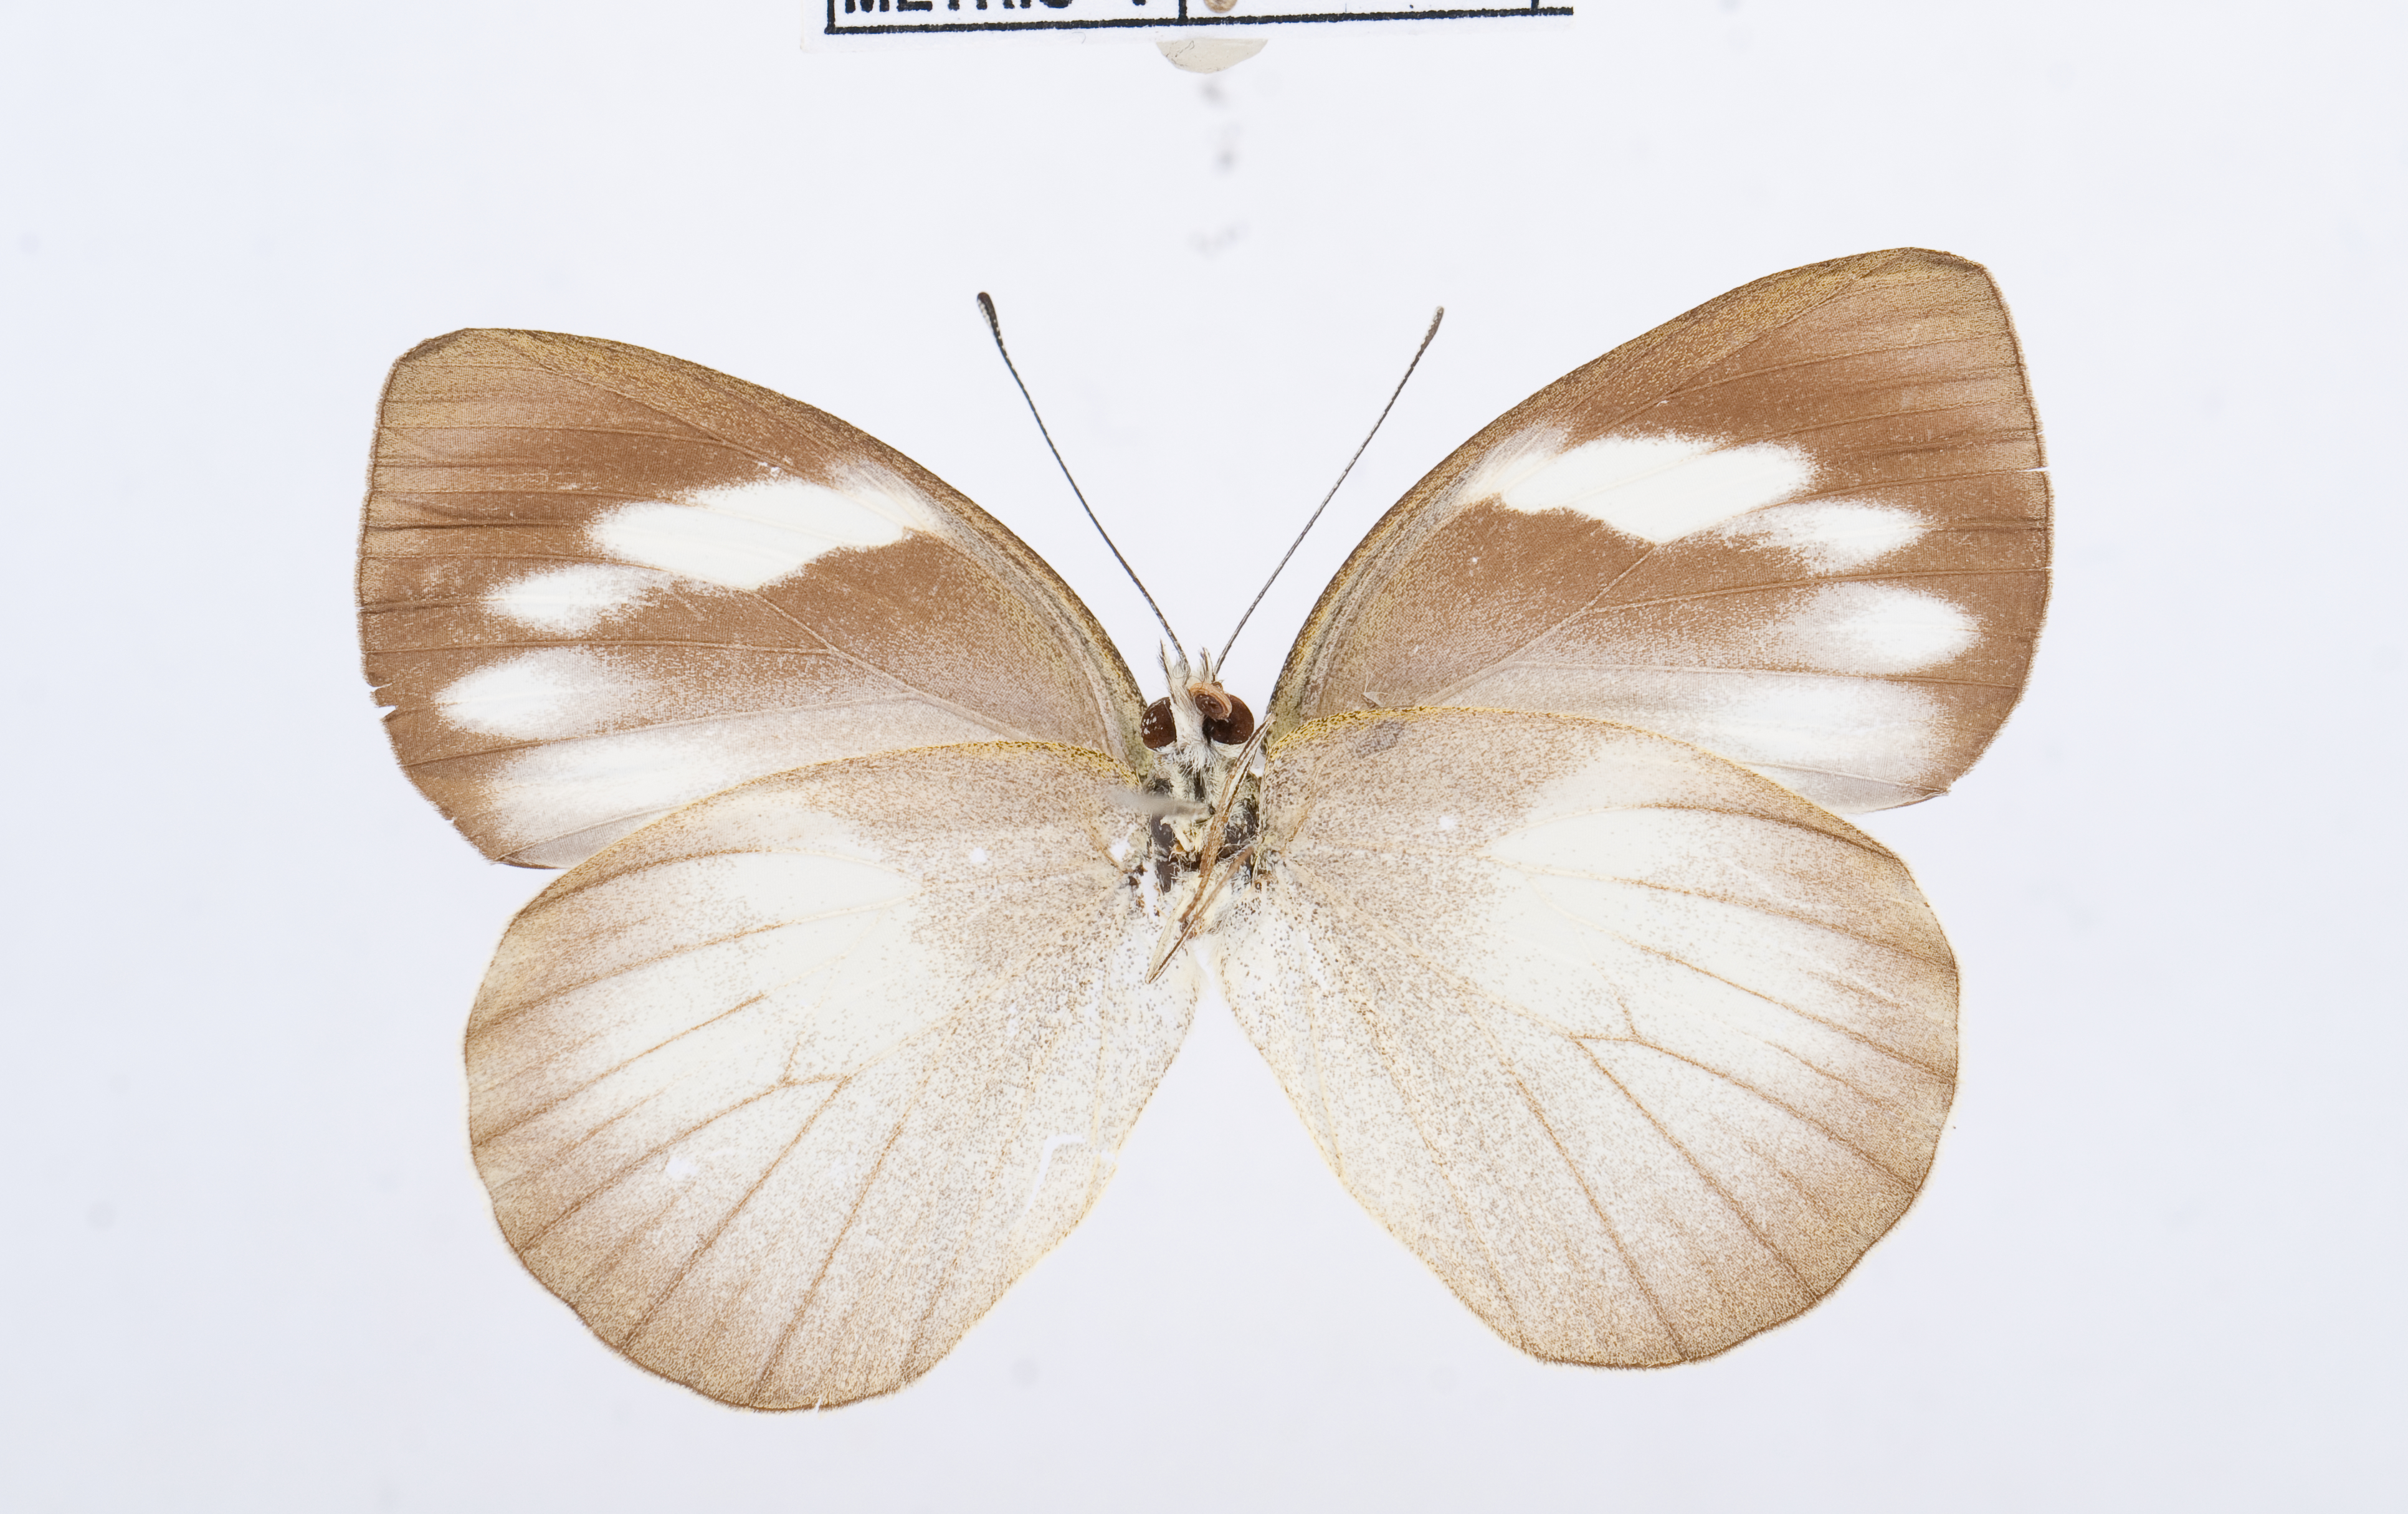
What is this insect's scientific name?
Udaiana cynis
